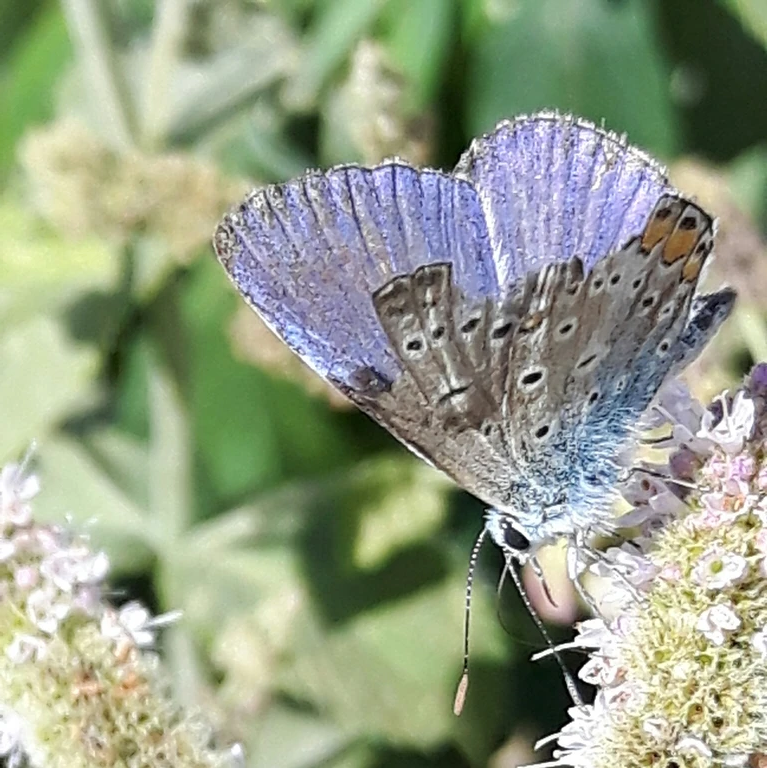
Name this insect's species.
Polyommatus icarus
